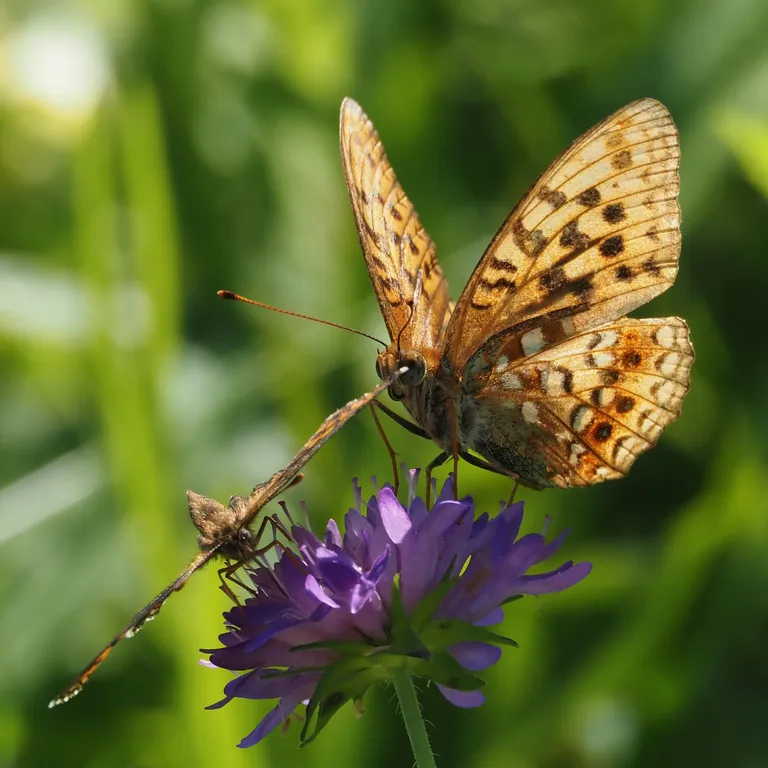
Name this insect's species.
Fabriciana adippe
